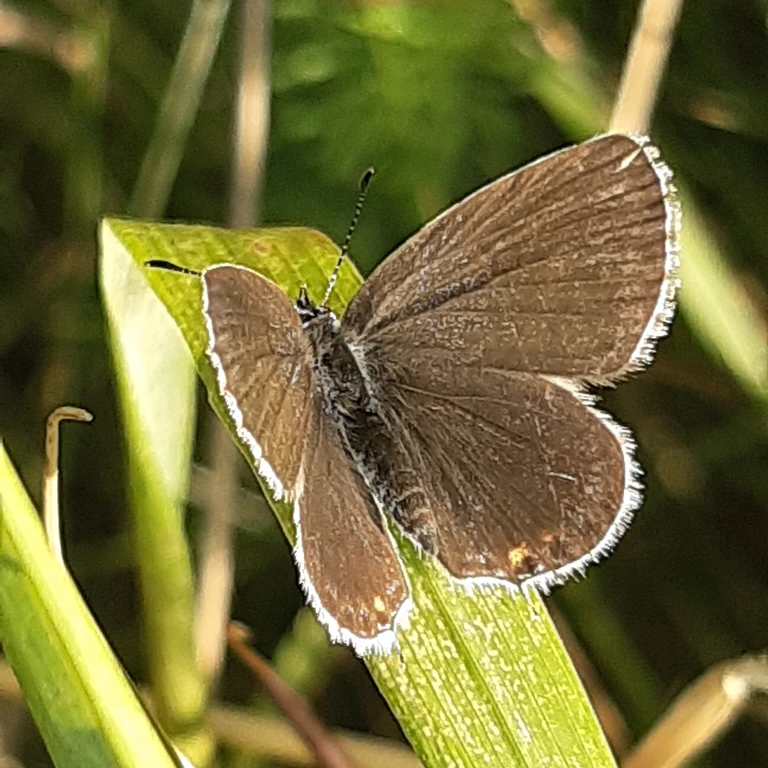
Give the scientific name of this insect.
Cupido argiades (also Elkalyce argiades)
